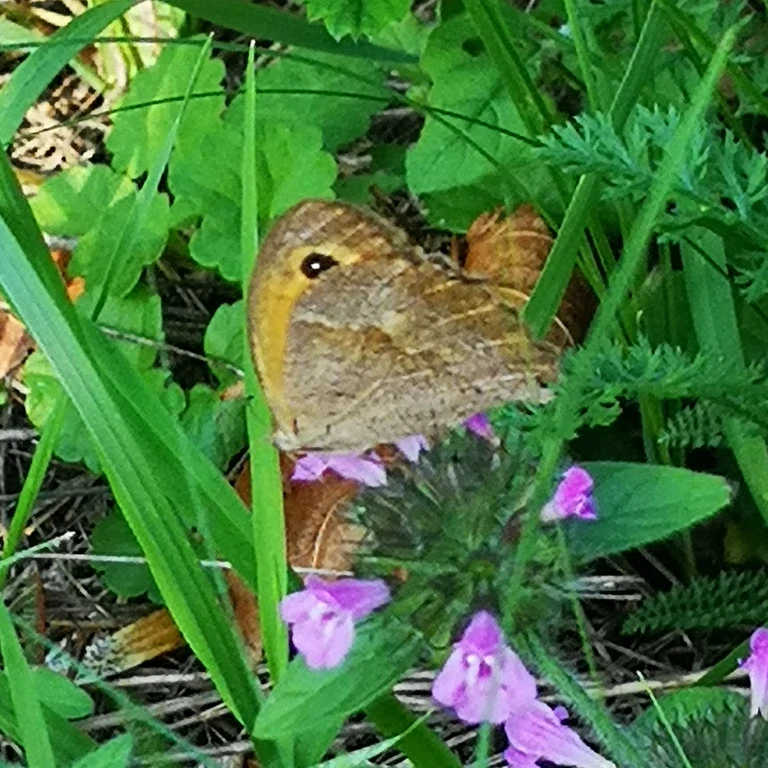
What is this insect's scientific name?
Maniola jurtina
